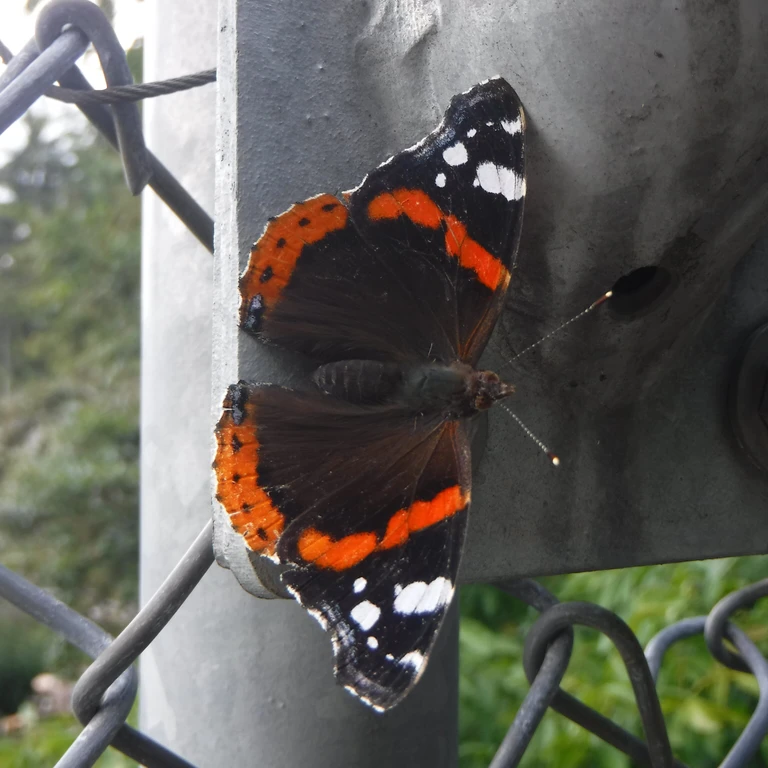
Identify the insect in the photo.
Vanessa atalanta
